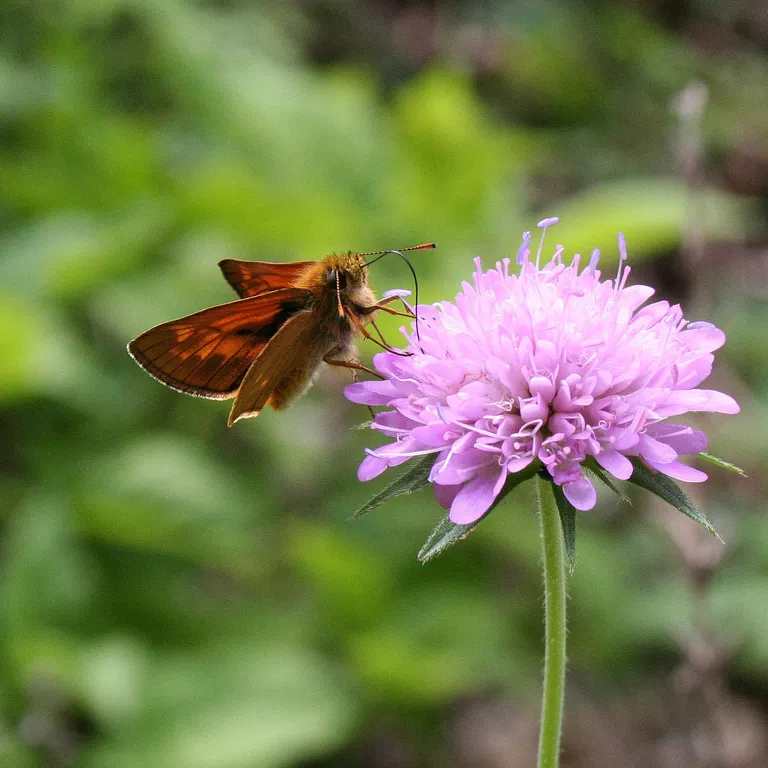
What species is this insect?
Ochlodes sylvanus (also Ochlodes venata)
